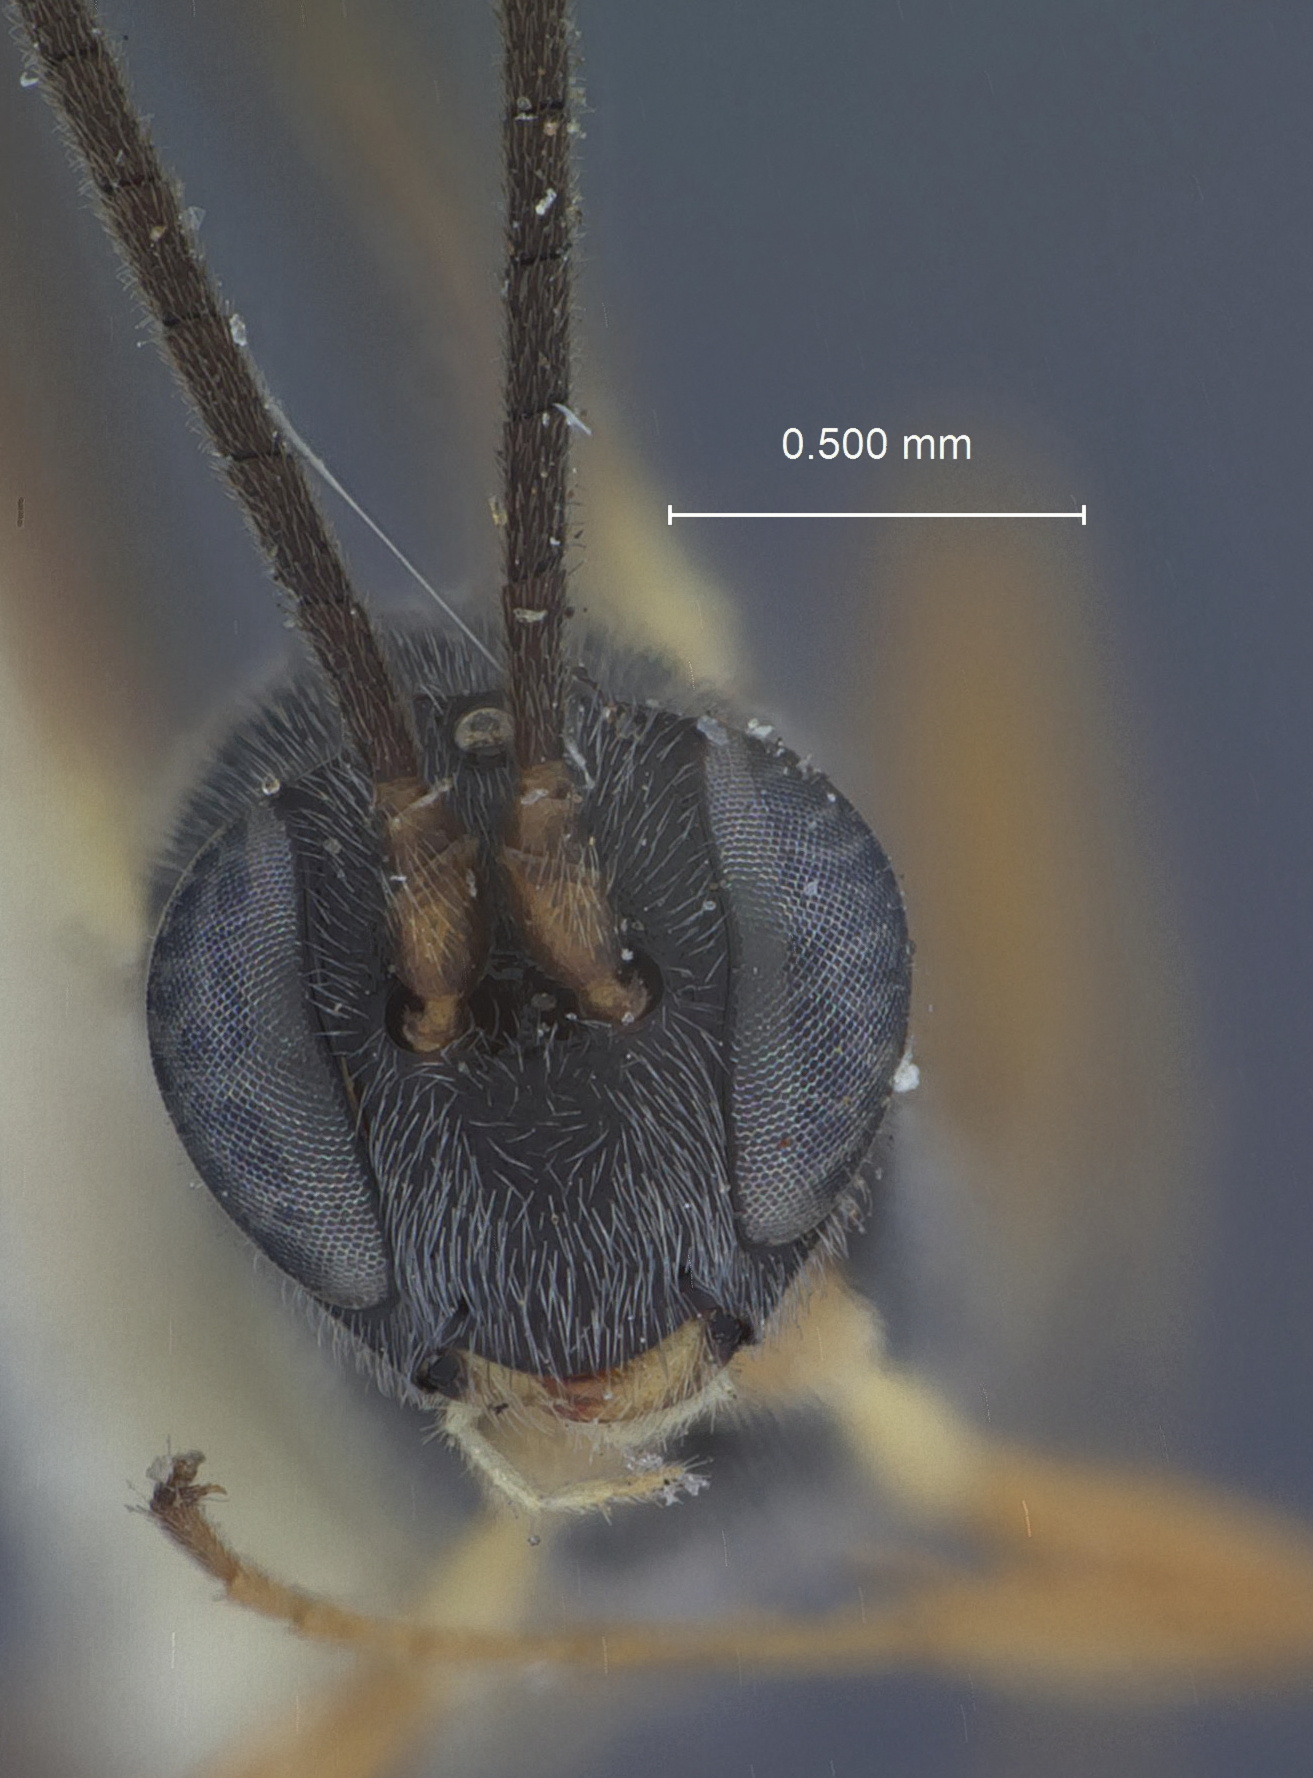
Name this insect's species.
Campoplex amasecontorum
